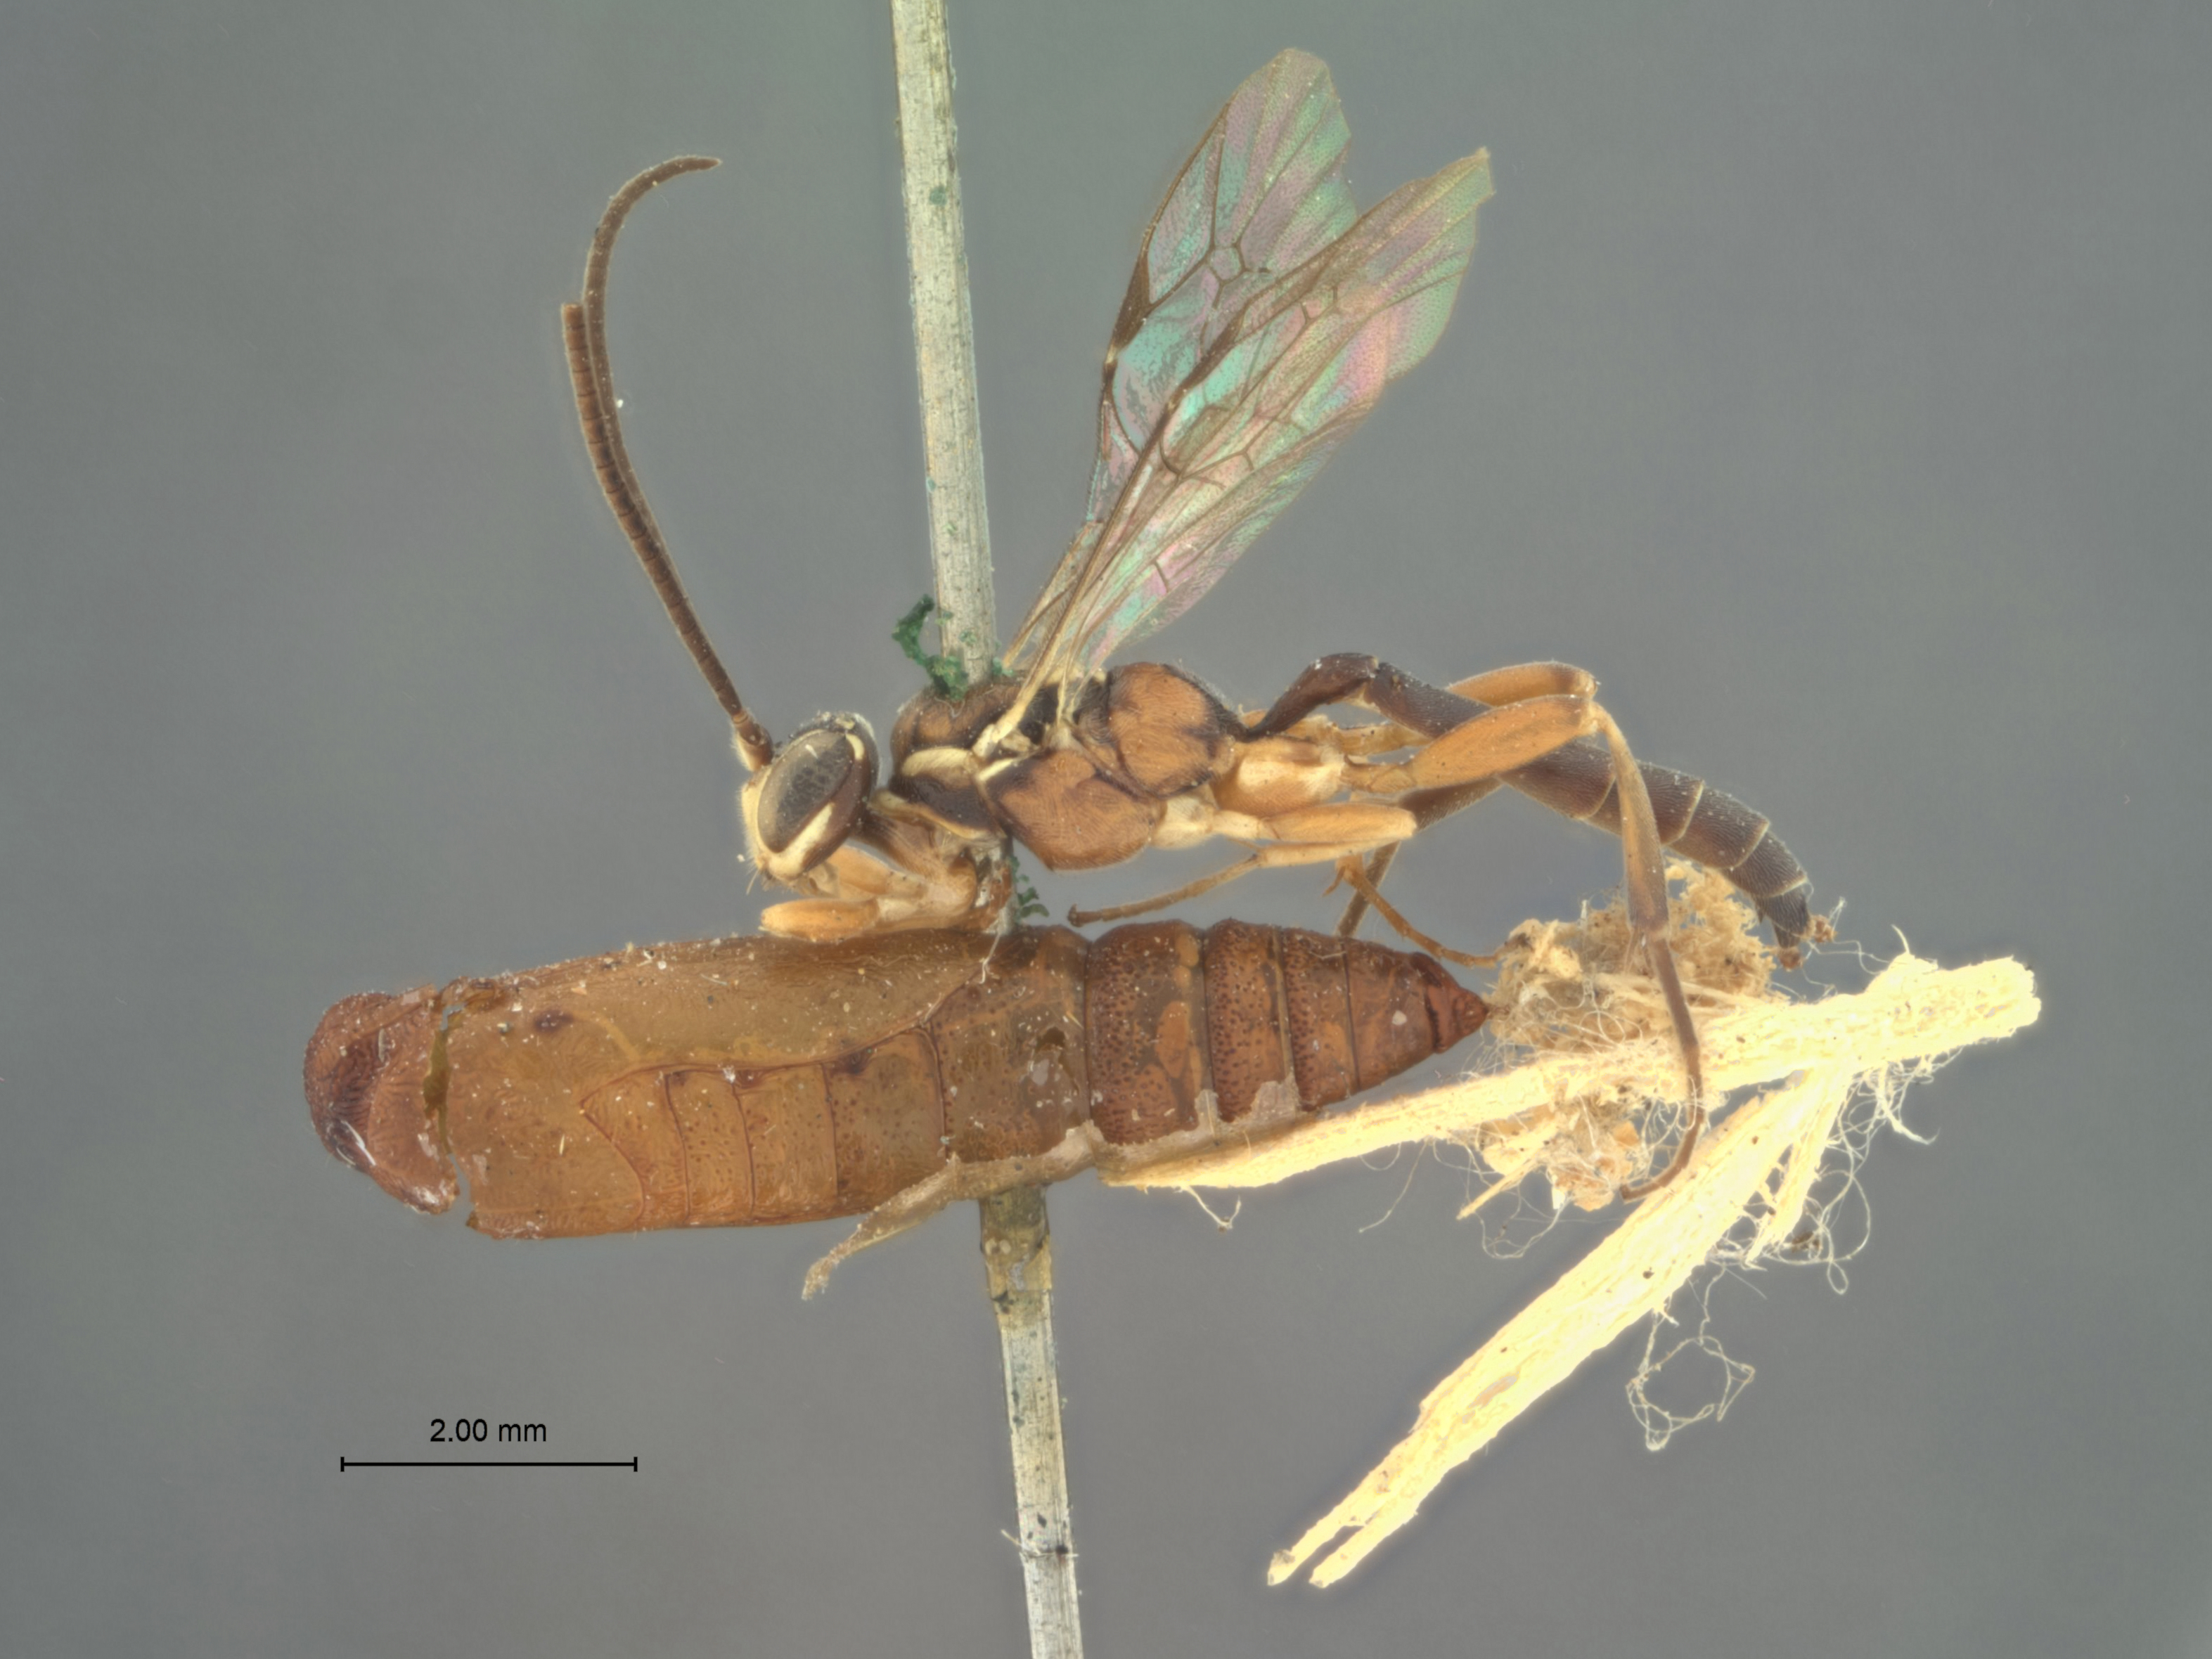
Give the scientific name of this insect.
Ichneumon leucopsis
